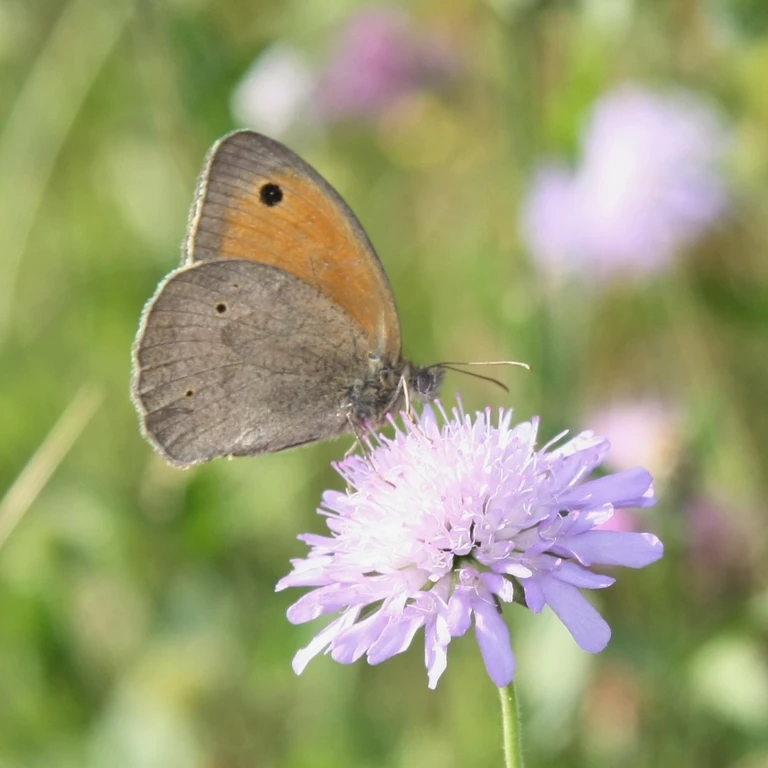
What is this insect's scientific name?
Maniola jurtina
